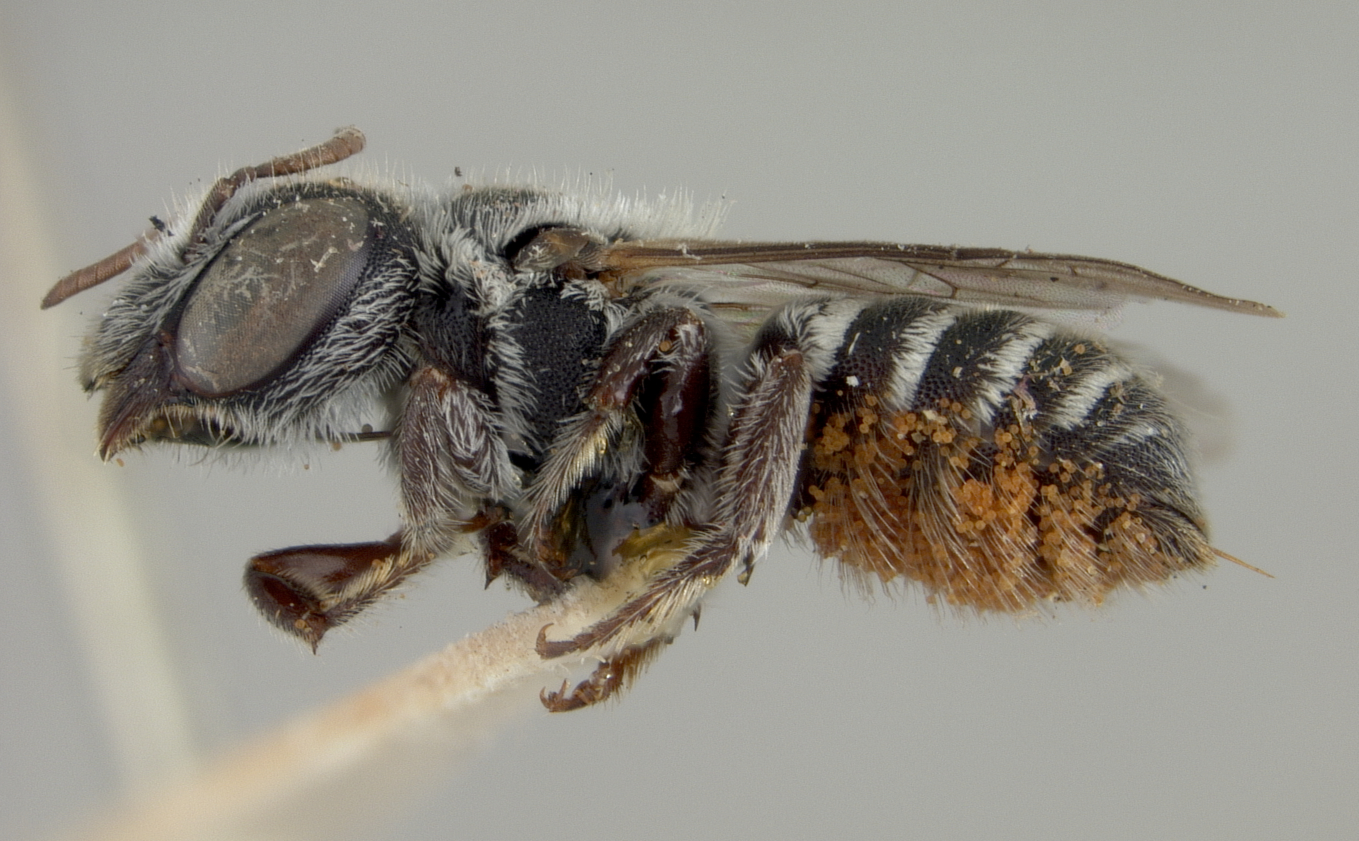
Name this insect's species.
Ashmeadiella echinocerei
